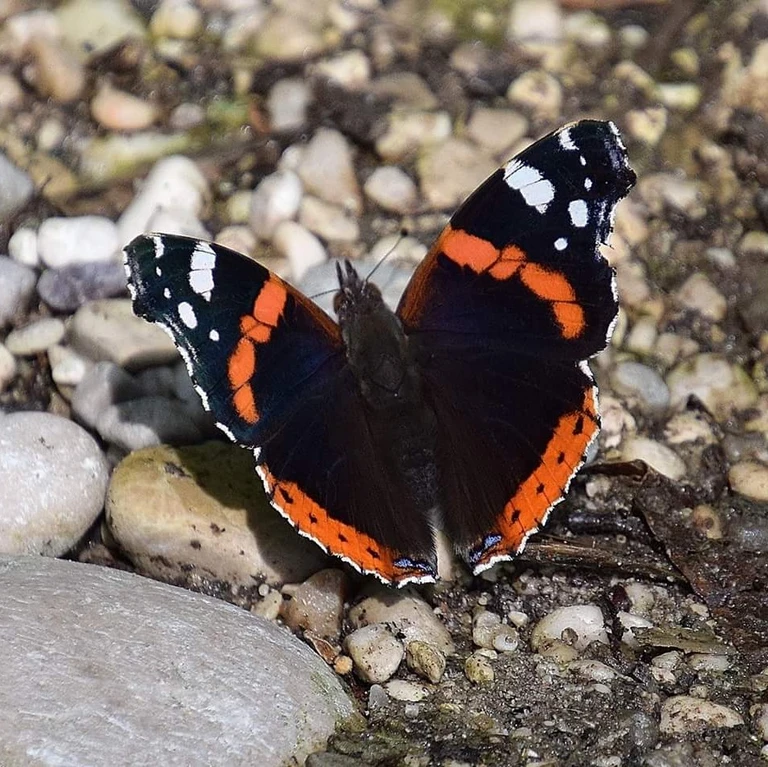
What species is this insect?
Vanessa atalanta
